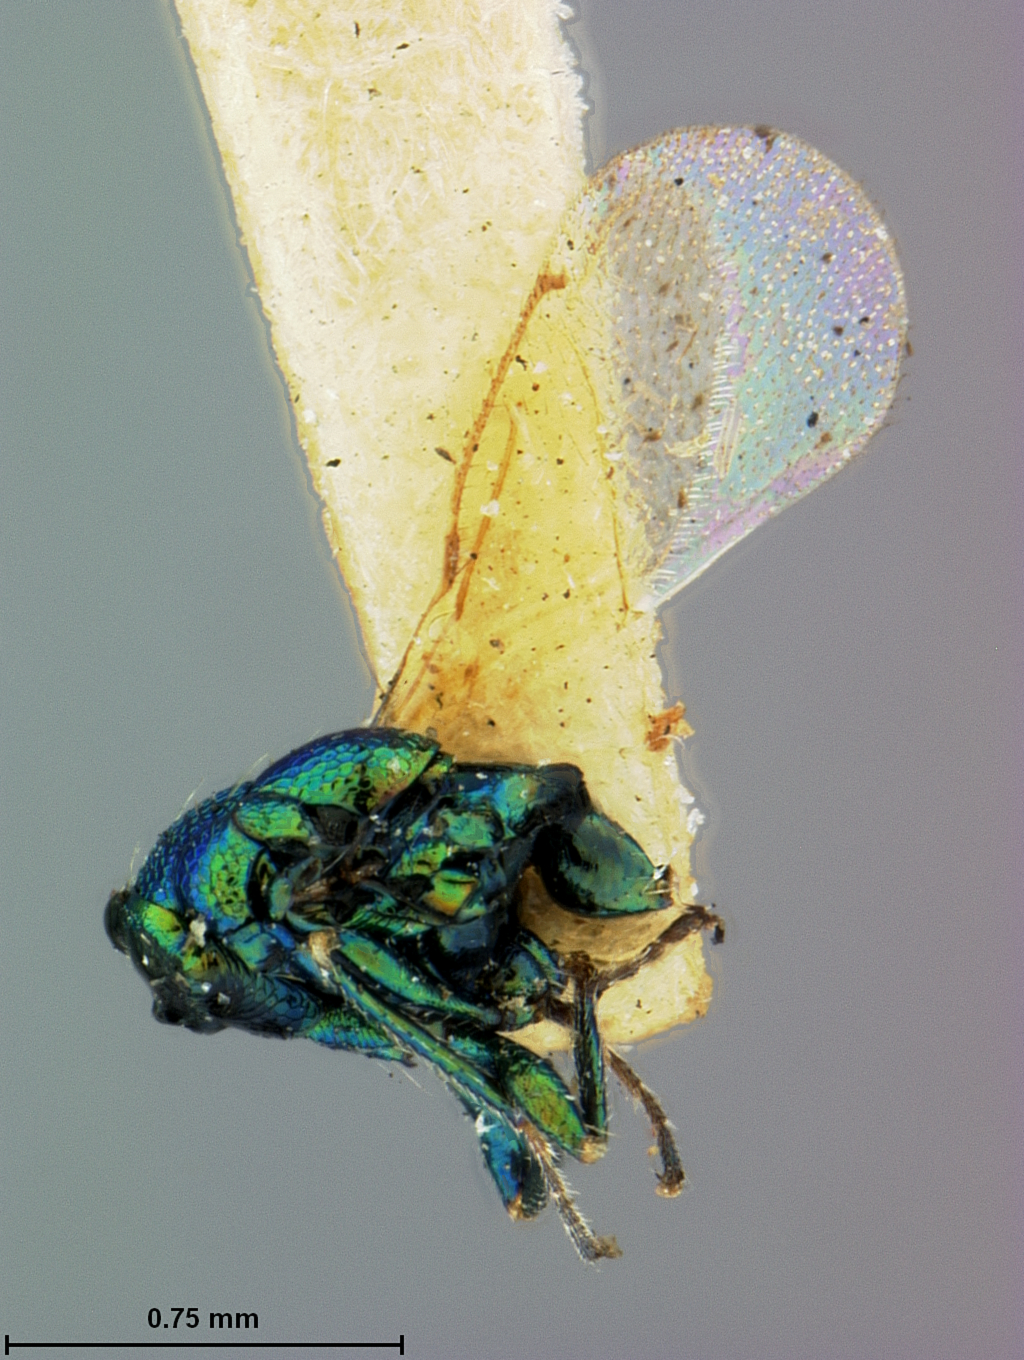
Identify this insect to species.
Entedon cupreicollis
